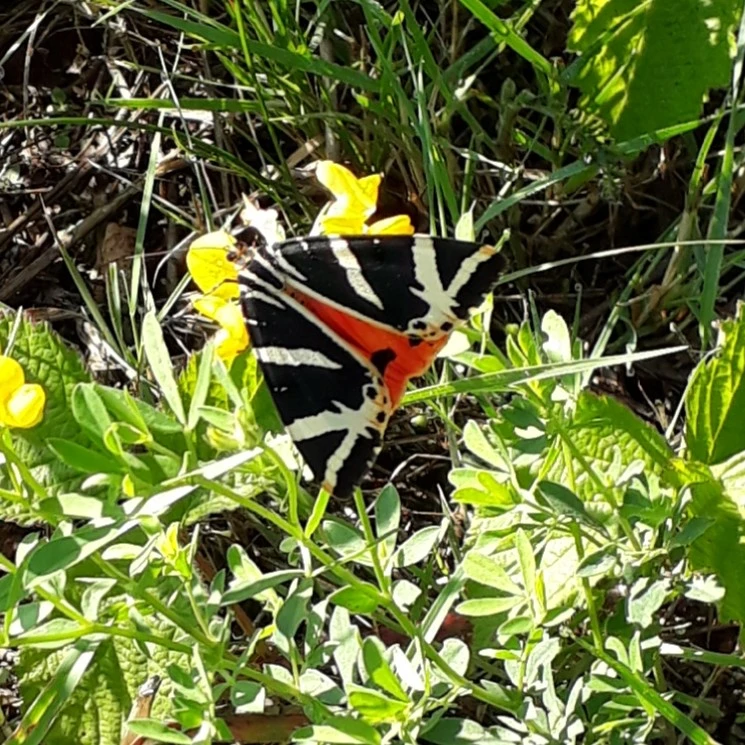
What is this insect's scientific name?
Euplagia quadripunctaria
